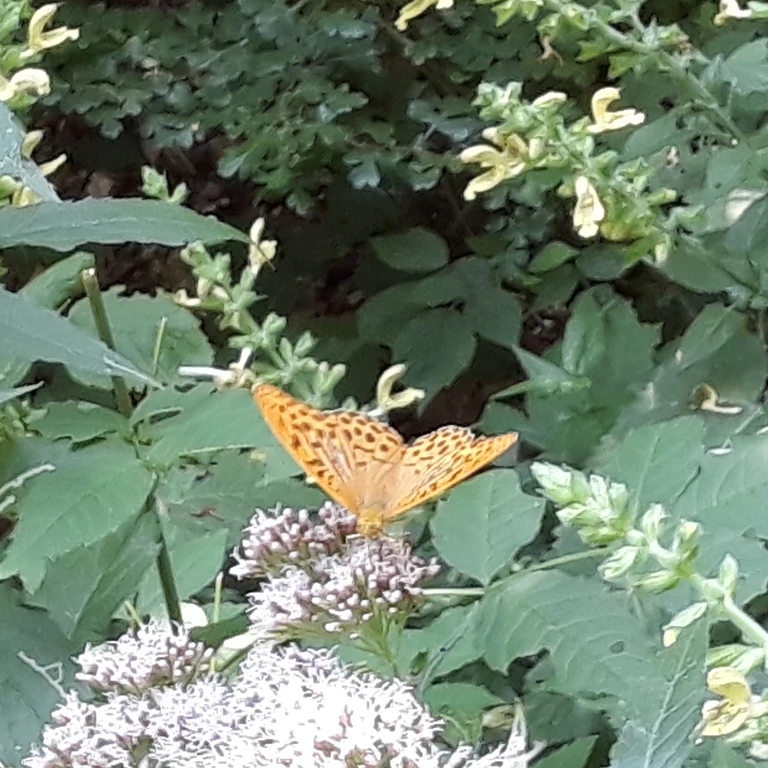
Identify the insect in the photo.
Argynnis paphia
